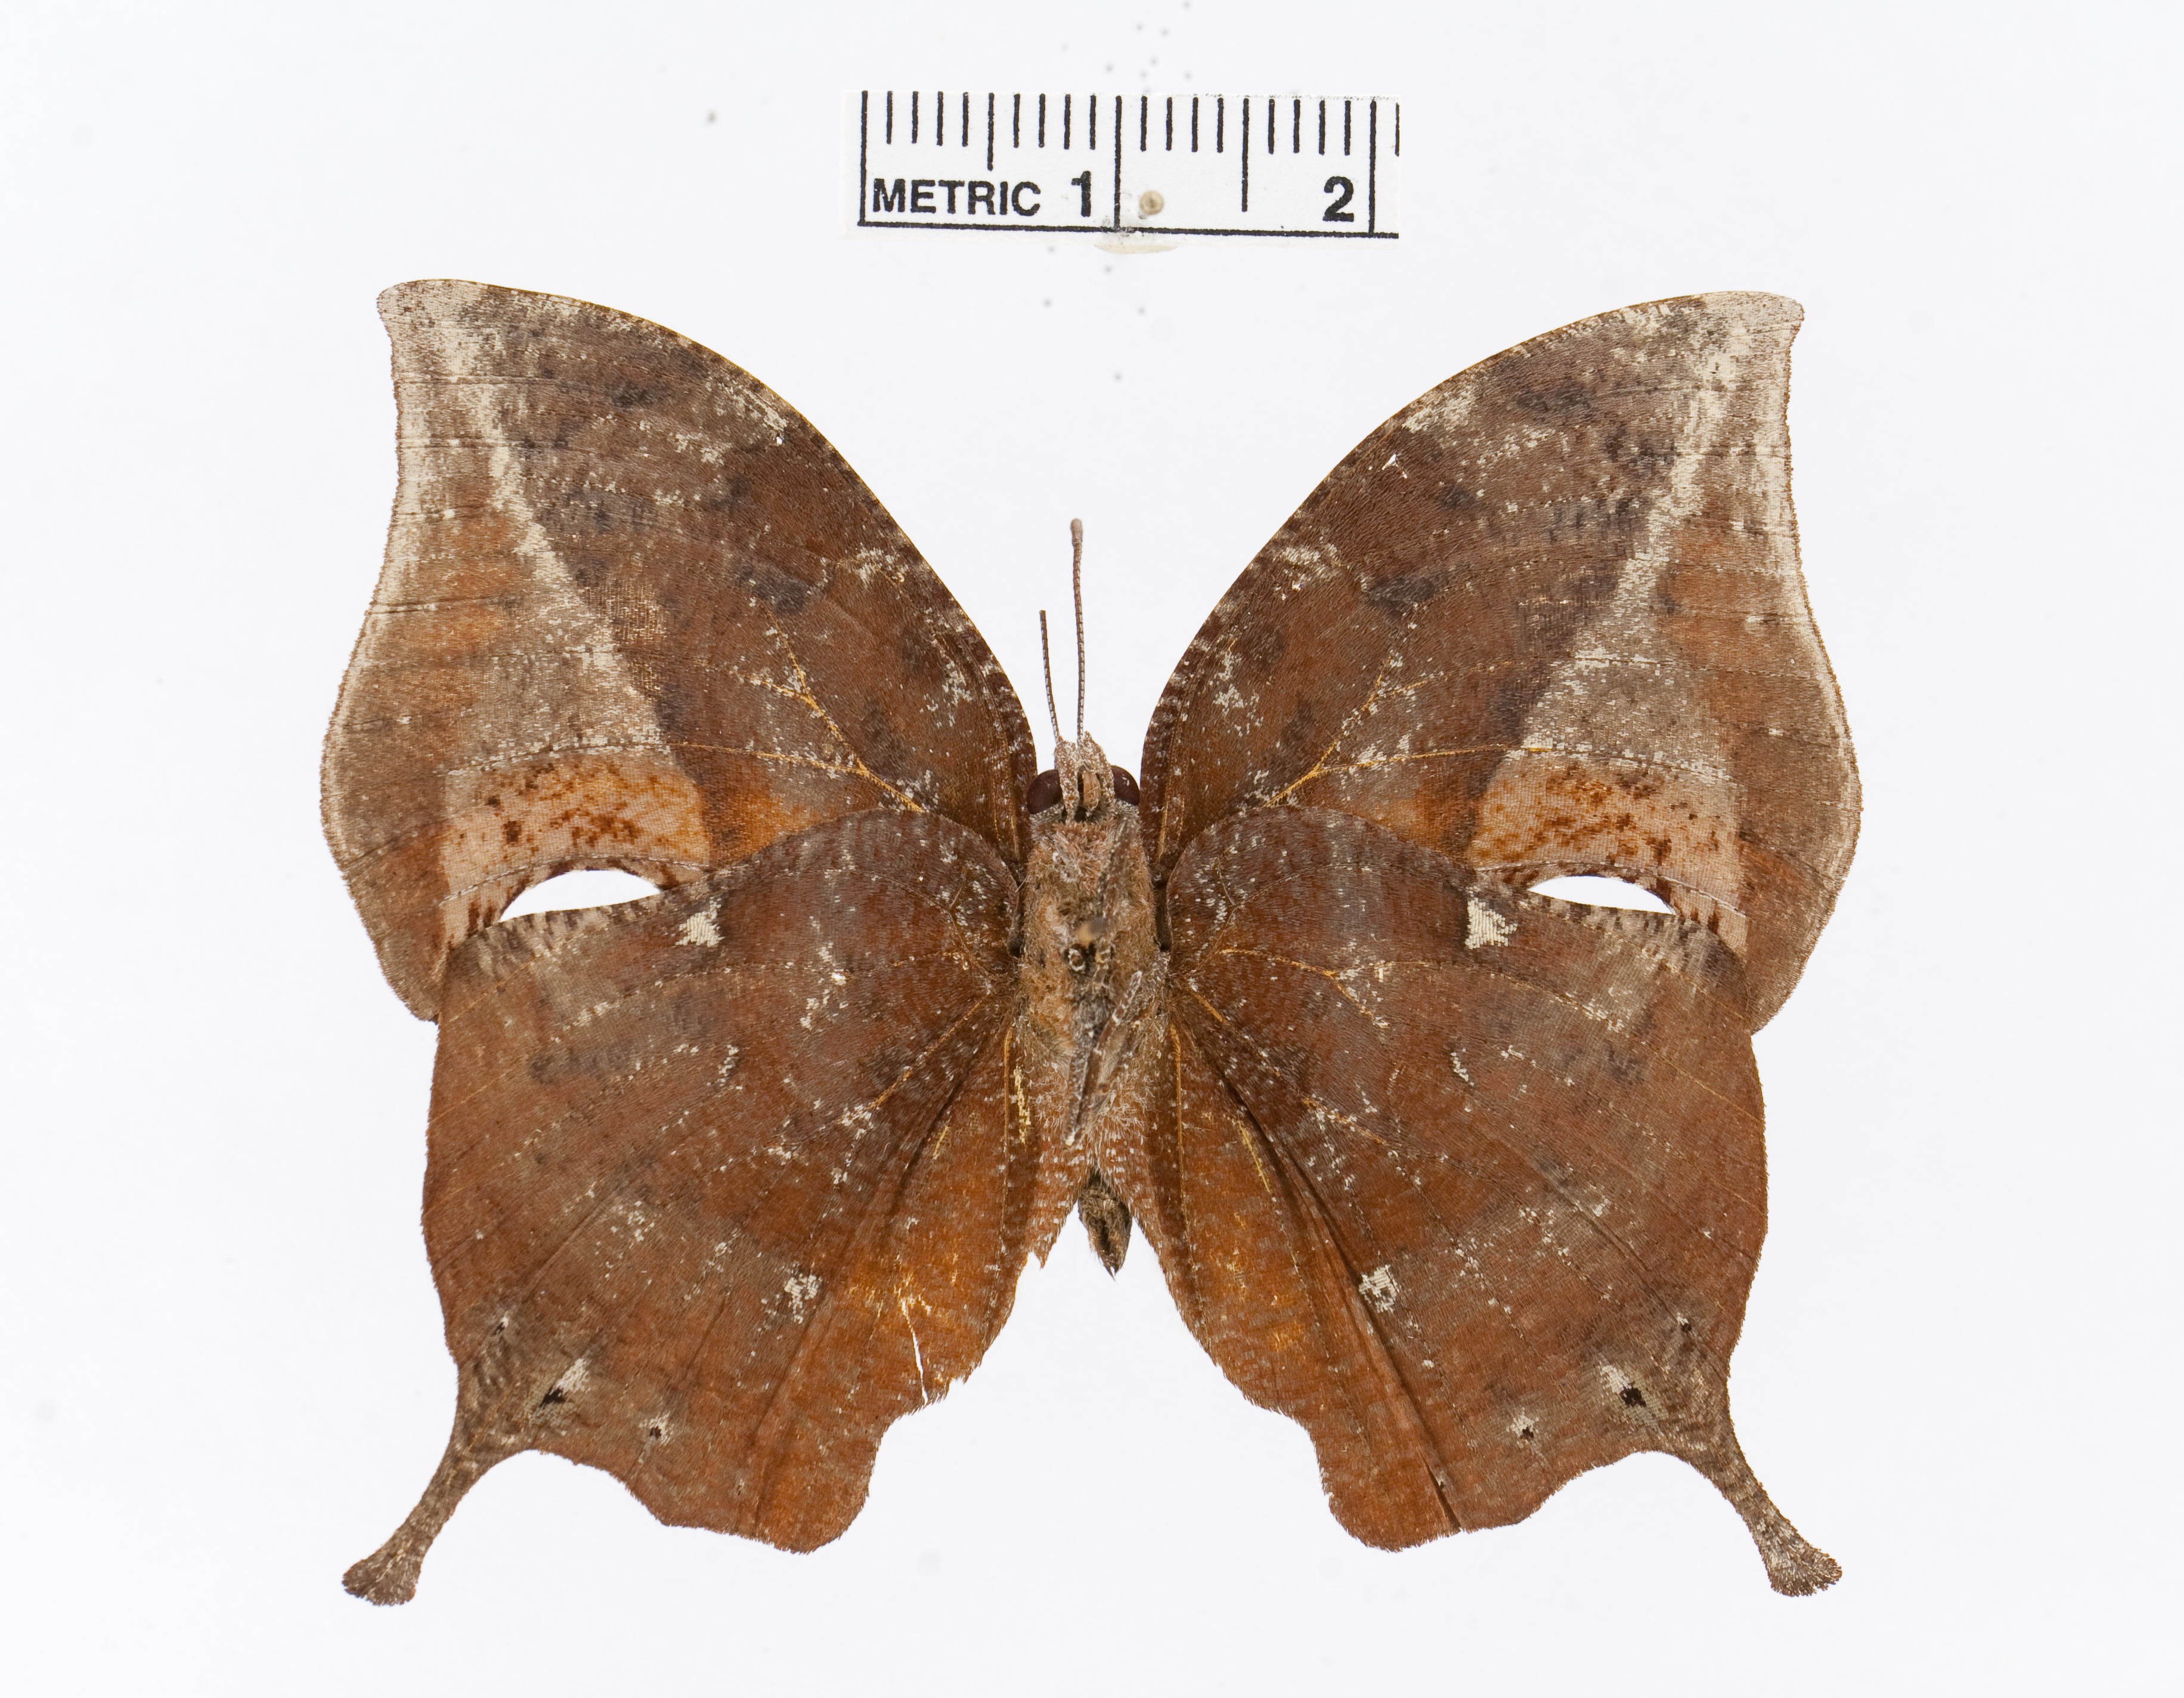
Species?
Memphis moeris
